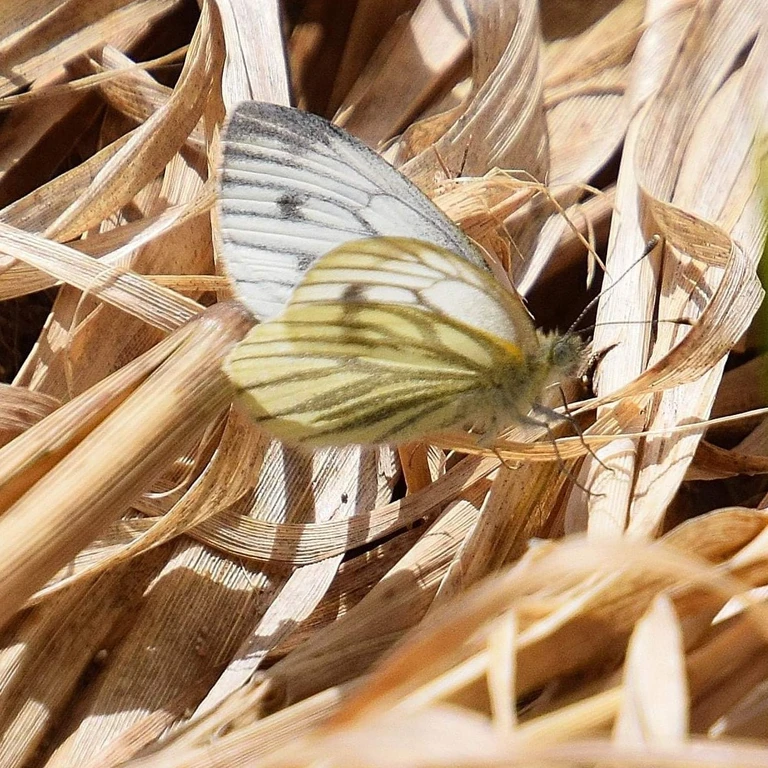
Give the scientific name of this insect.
Pieris napi
